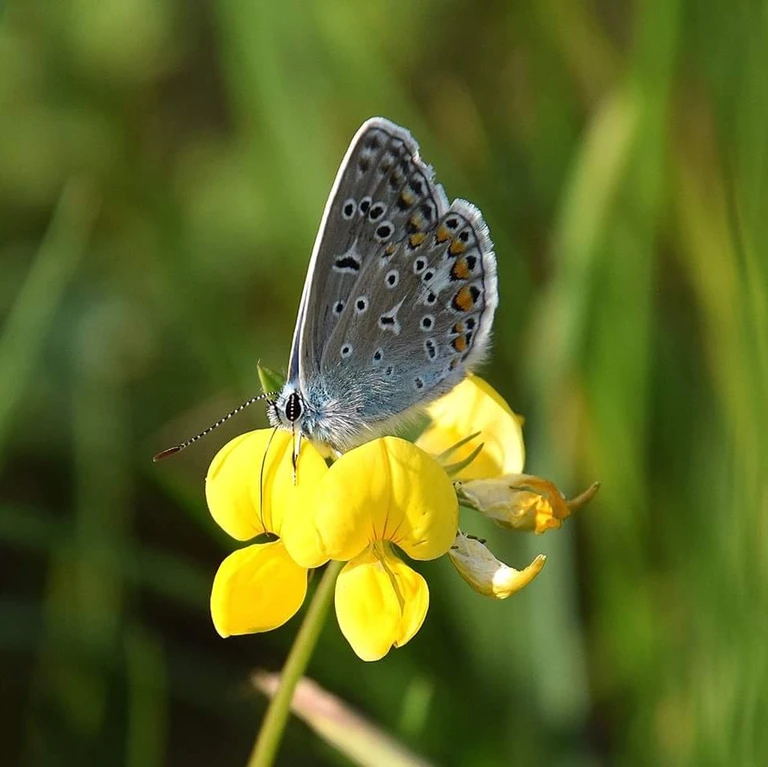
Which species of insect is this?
Polyommatus icarus
